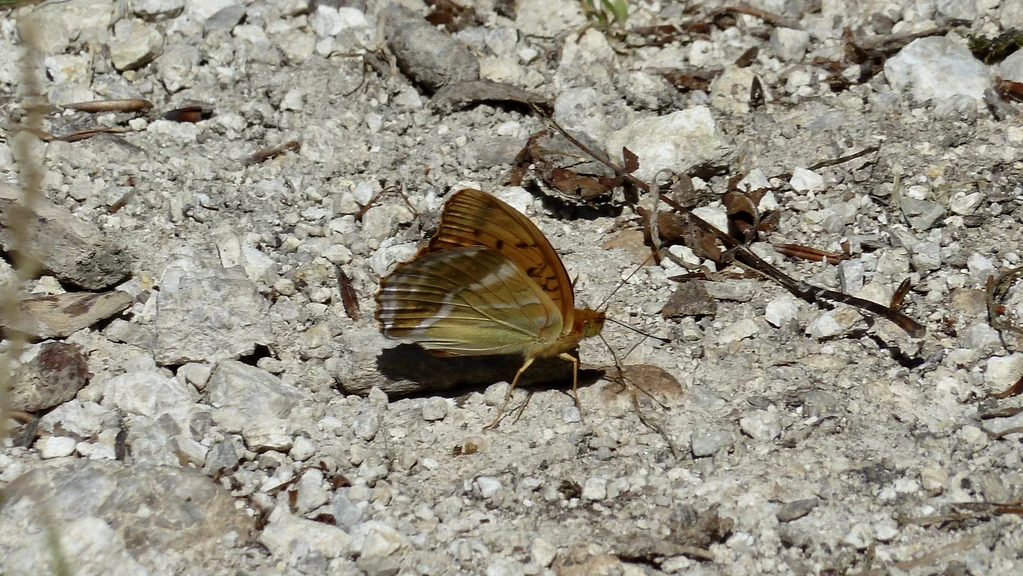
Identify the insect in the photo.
Argynnis paphia
